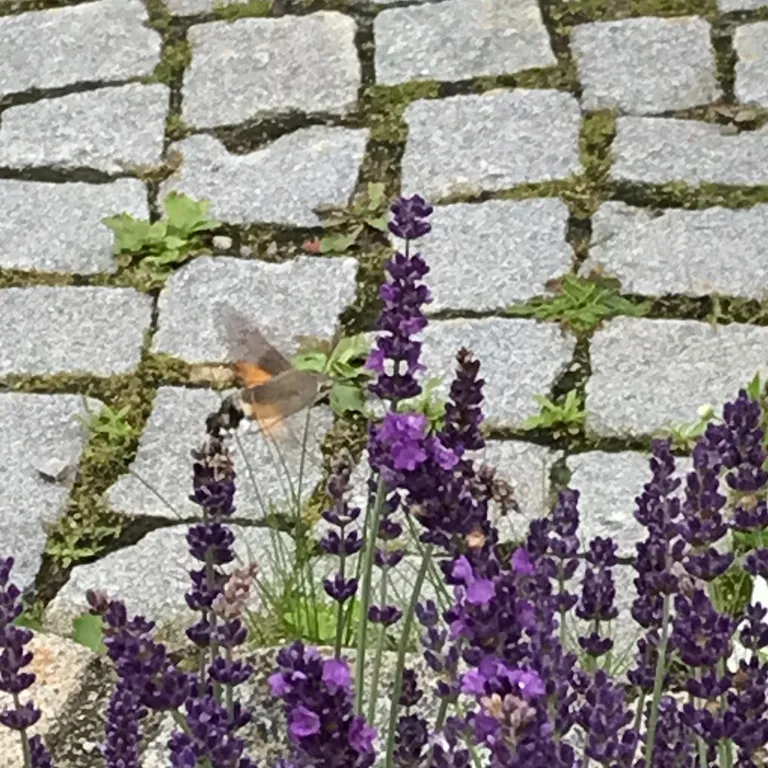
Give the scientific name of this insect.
Macroglossum stellatarum
